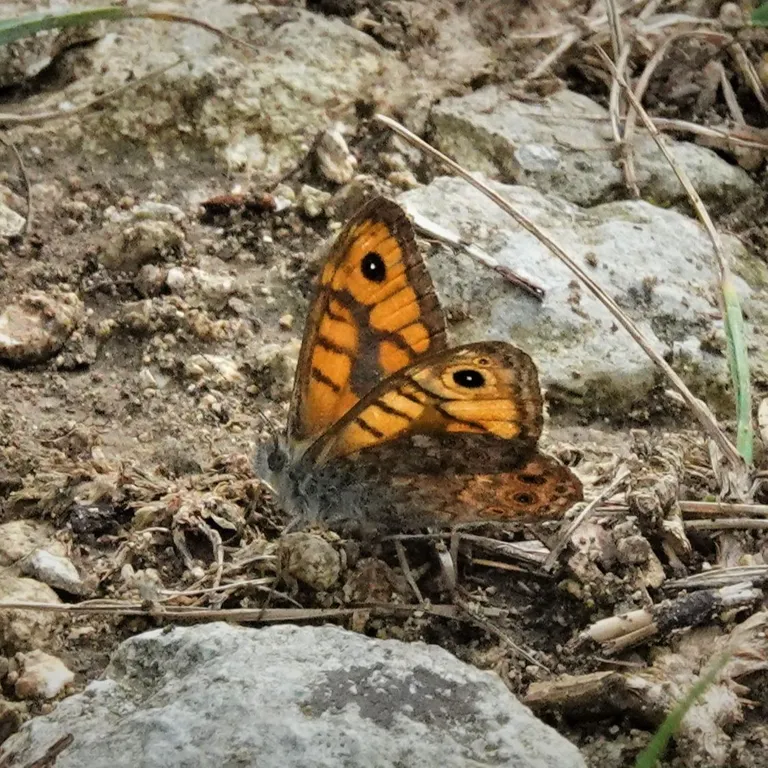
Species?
Lasiommata megera (also Pararge megera)
